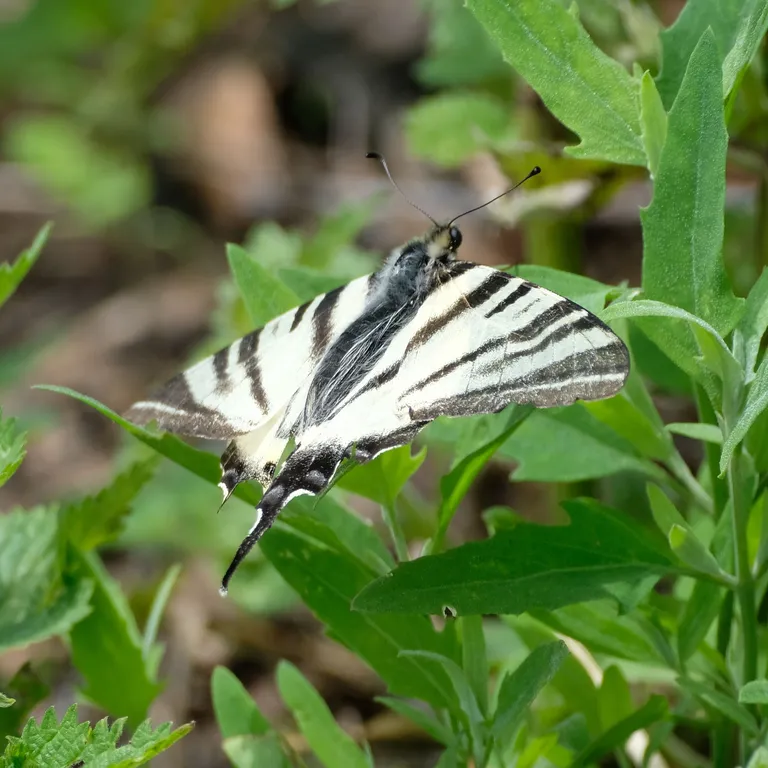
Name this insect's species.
Iphiclides podalirius
